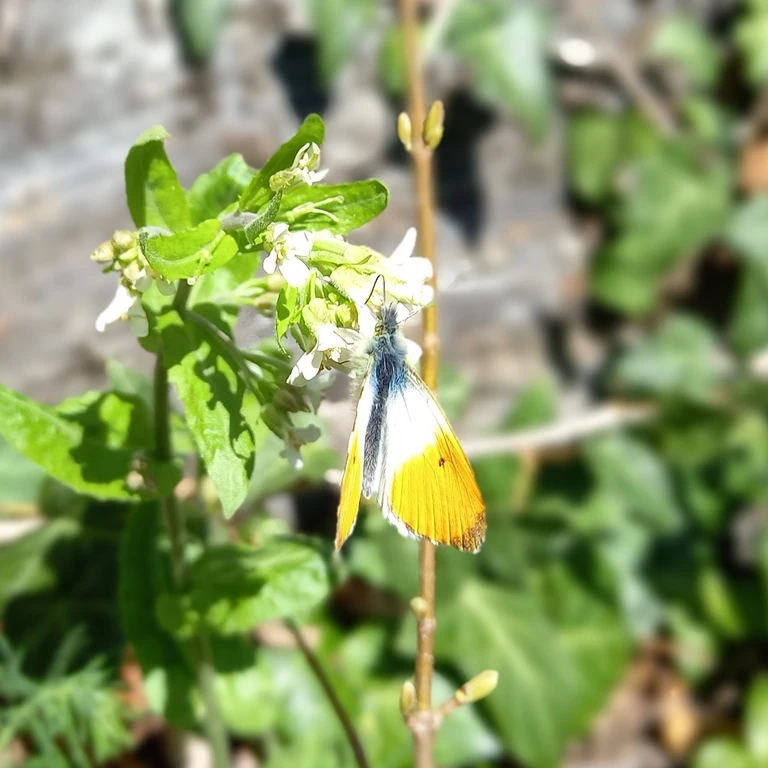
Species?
Anthocharis cardamines
